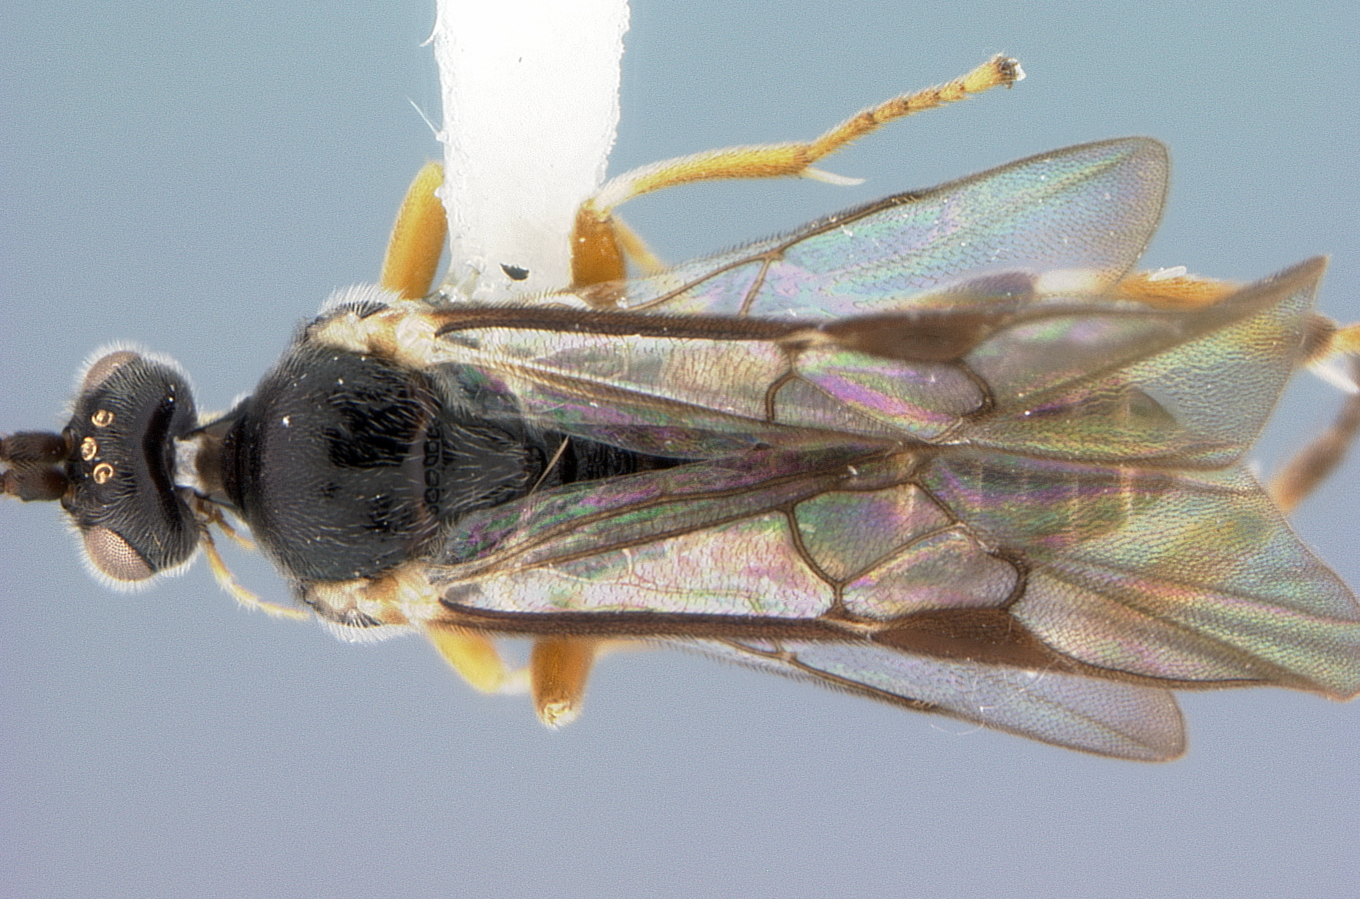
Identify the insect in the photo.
Alphomelon brachymacher
